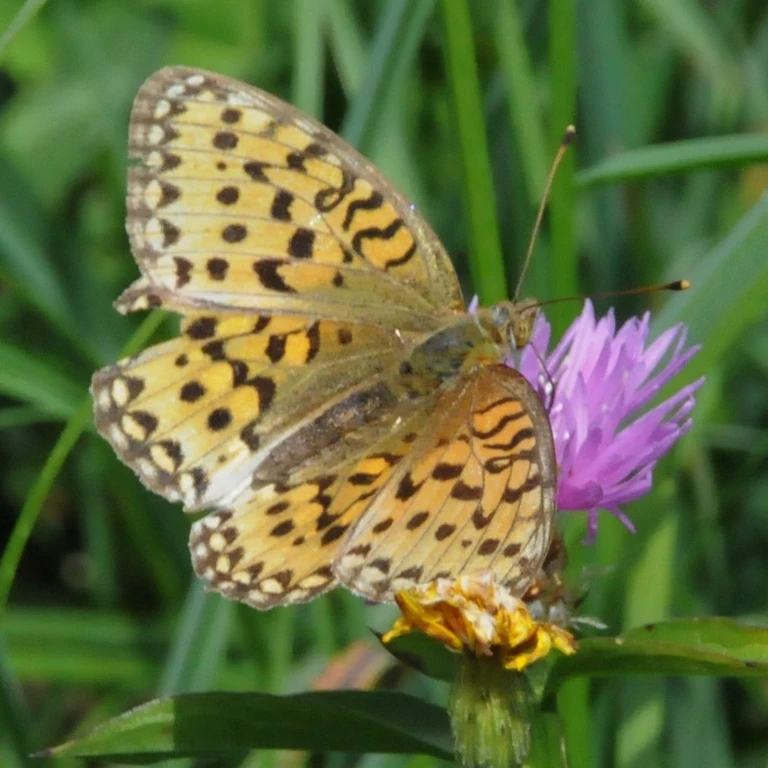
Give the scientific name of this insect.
Speyeria aglaja
